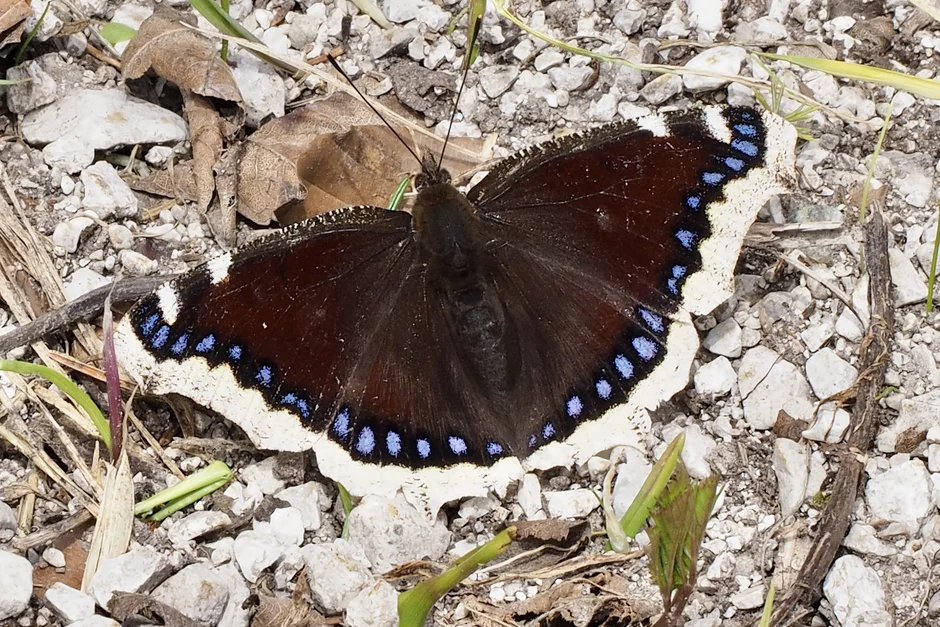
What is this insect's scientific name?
Nymphalis antiopa
